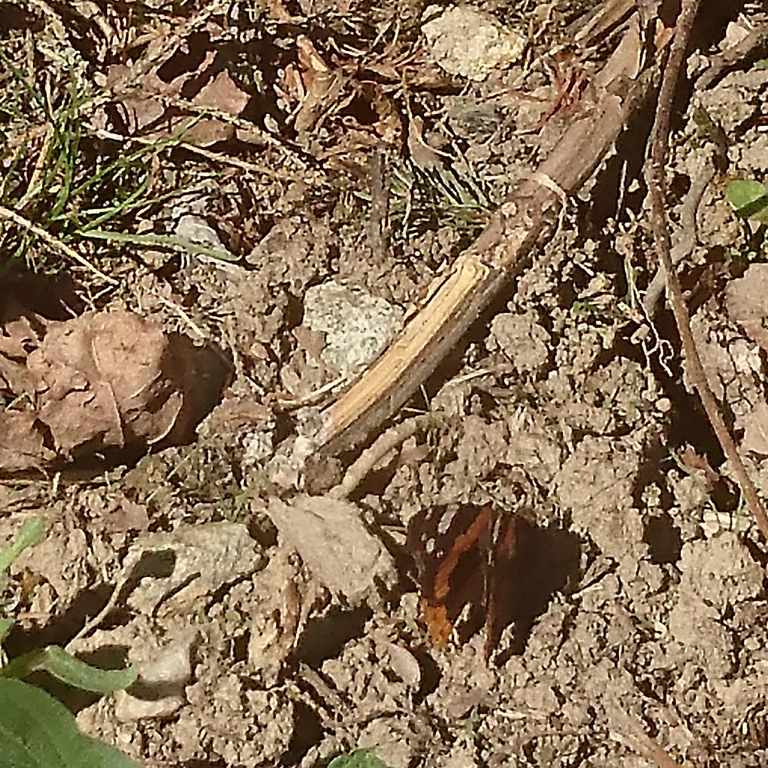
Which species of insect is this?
Vanessa atalanta
